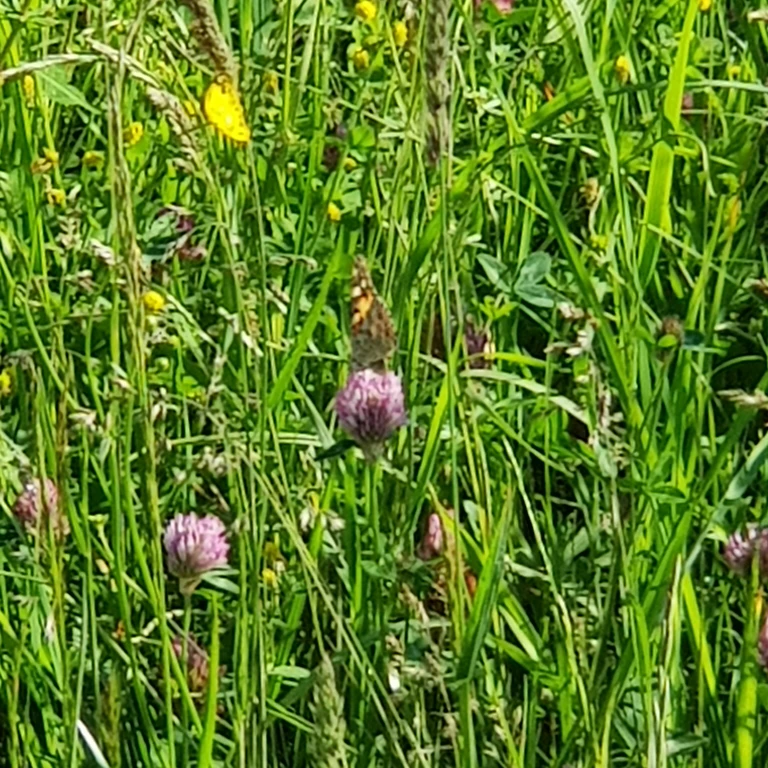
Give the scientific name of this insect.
Vanessa cardui
